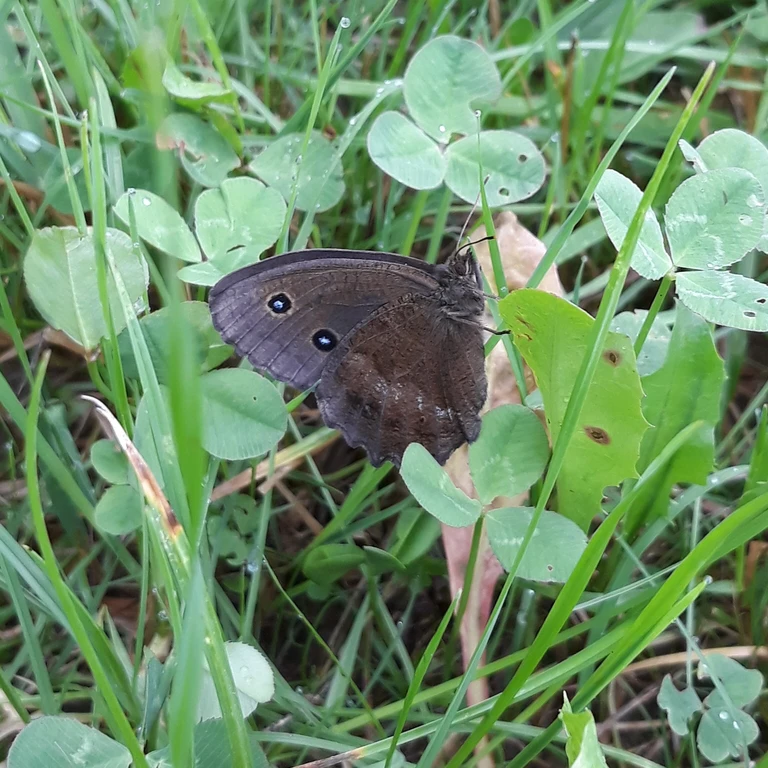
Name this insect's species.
Minois dryas
